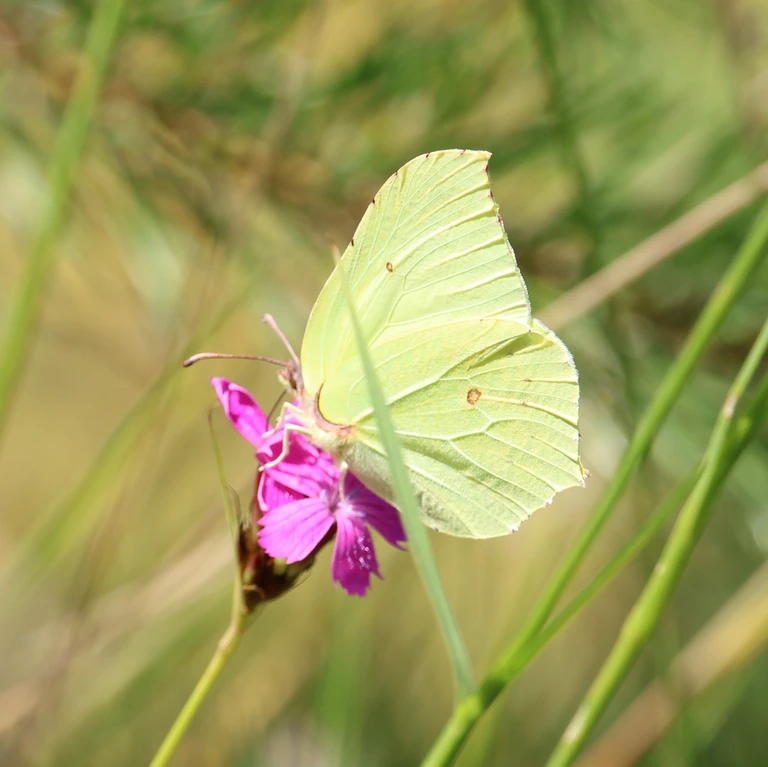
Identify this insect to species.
Gonepteryx rhamni
